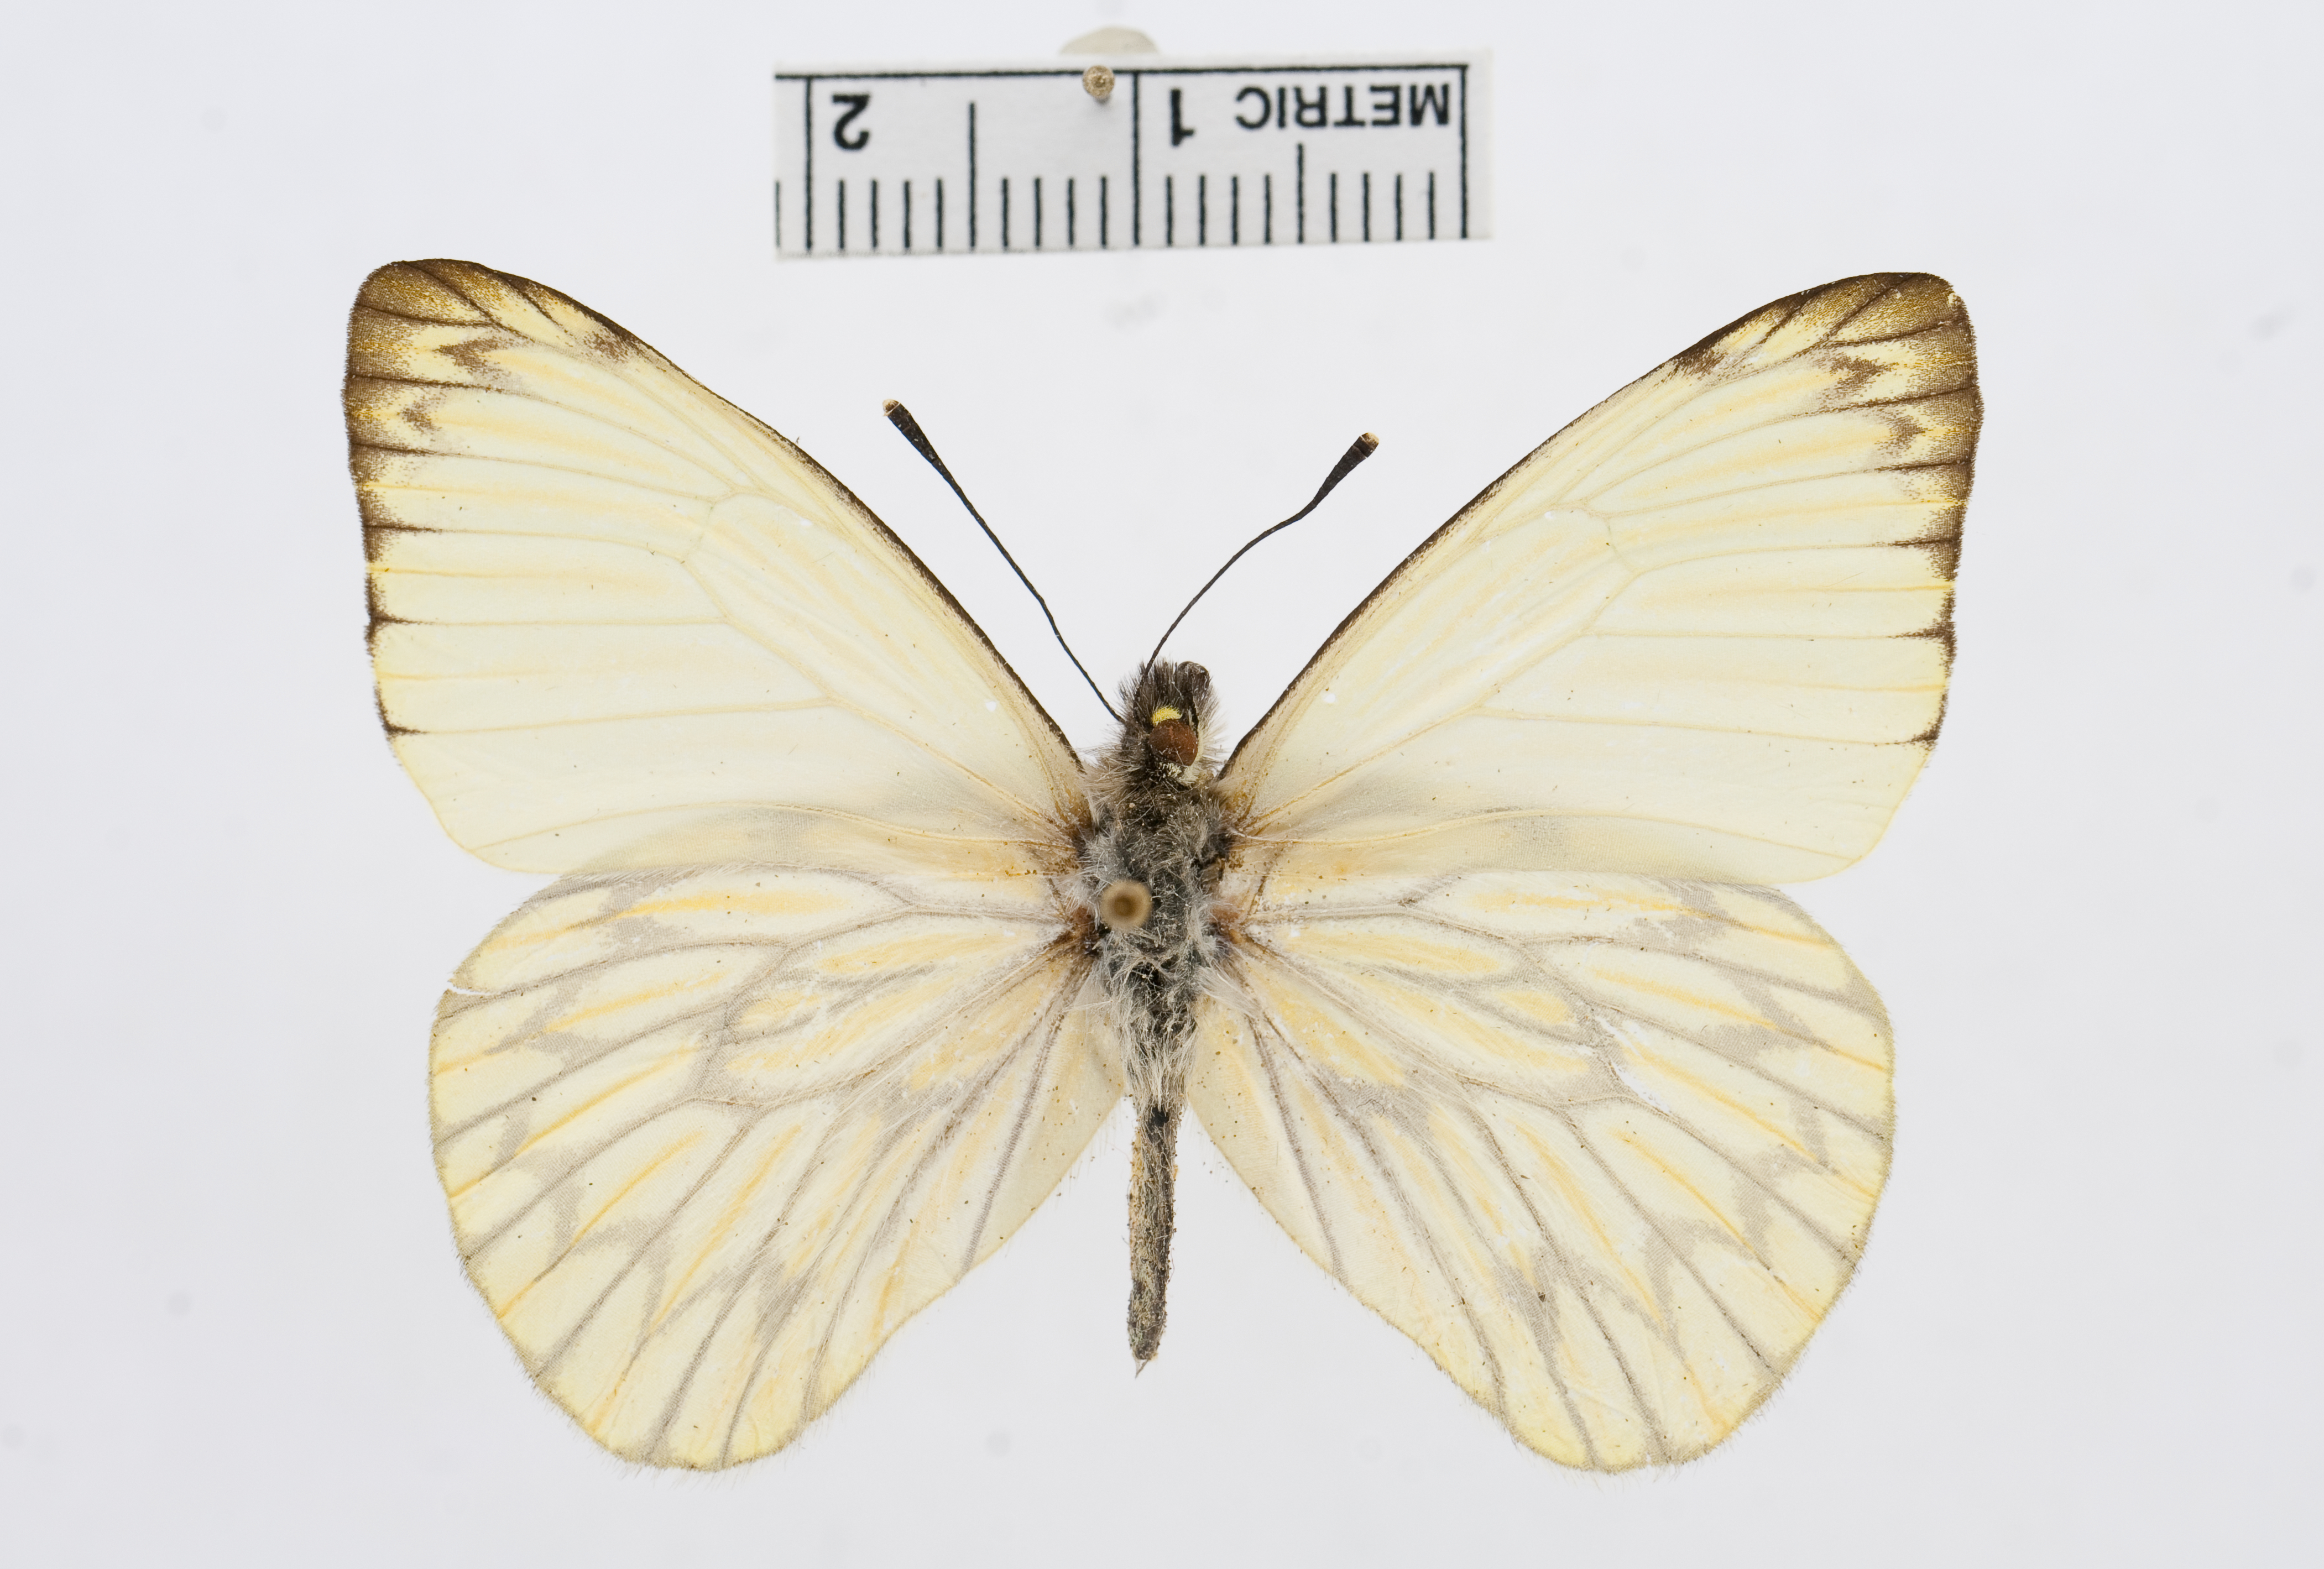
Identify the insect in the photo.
Hesperocharis nereina
